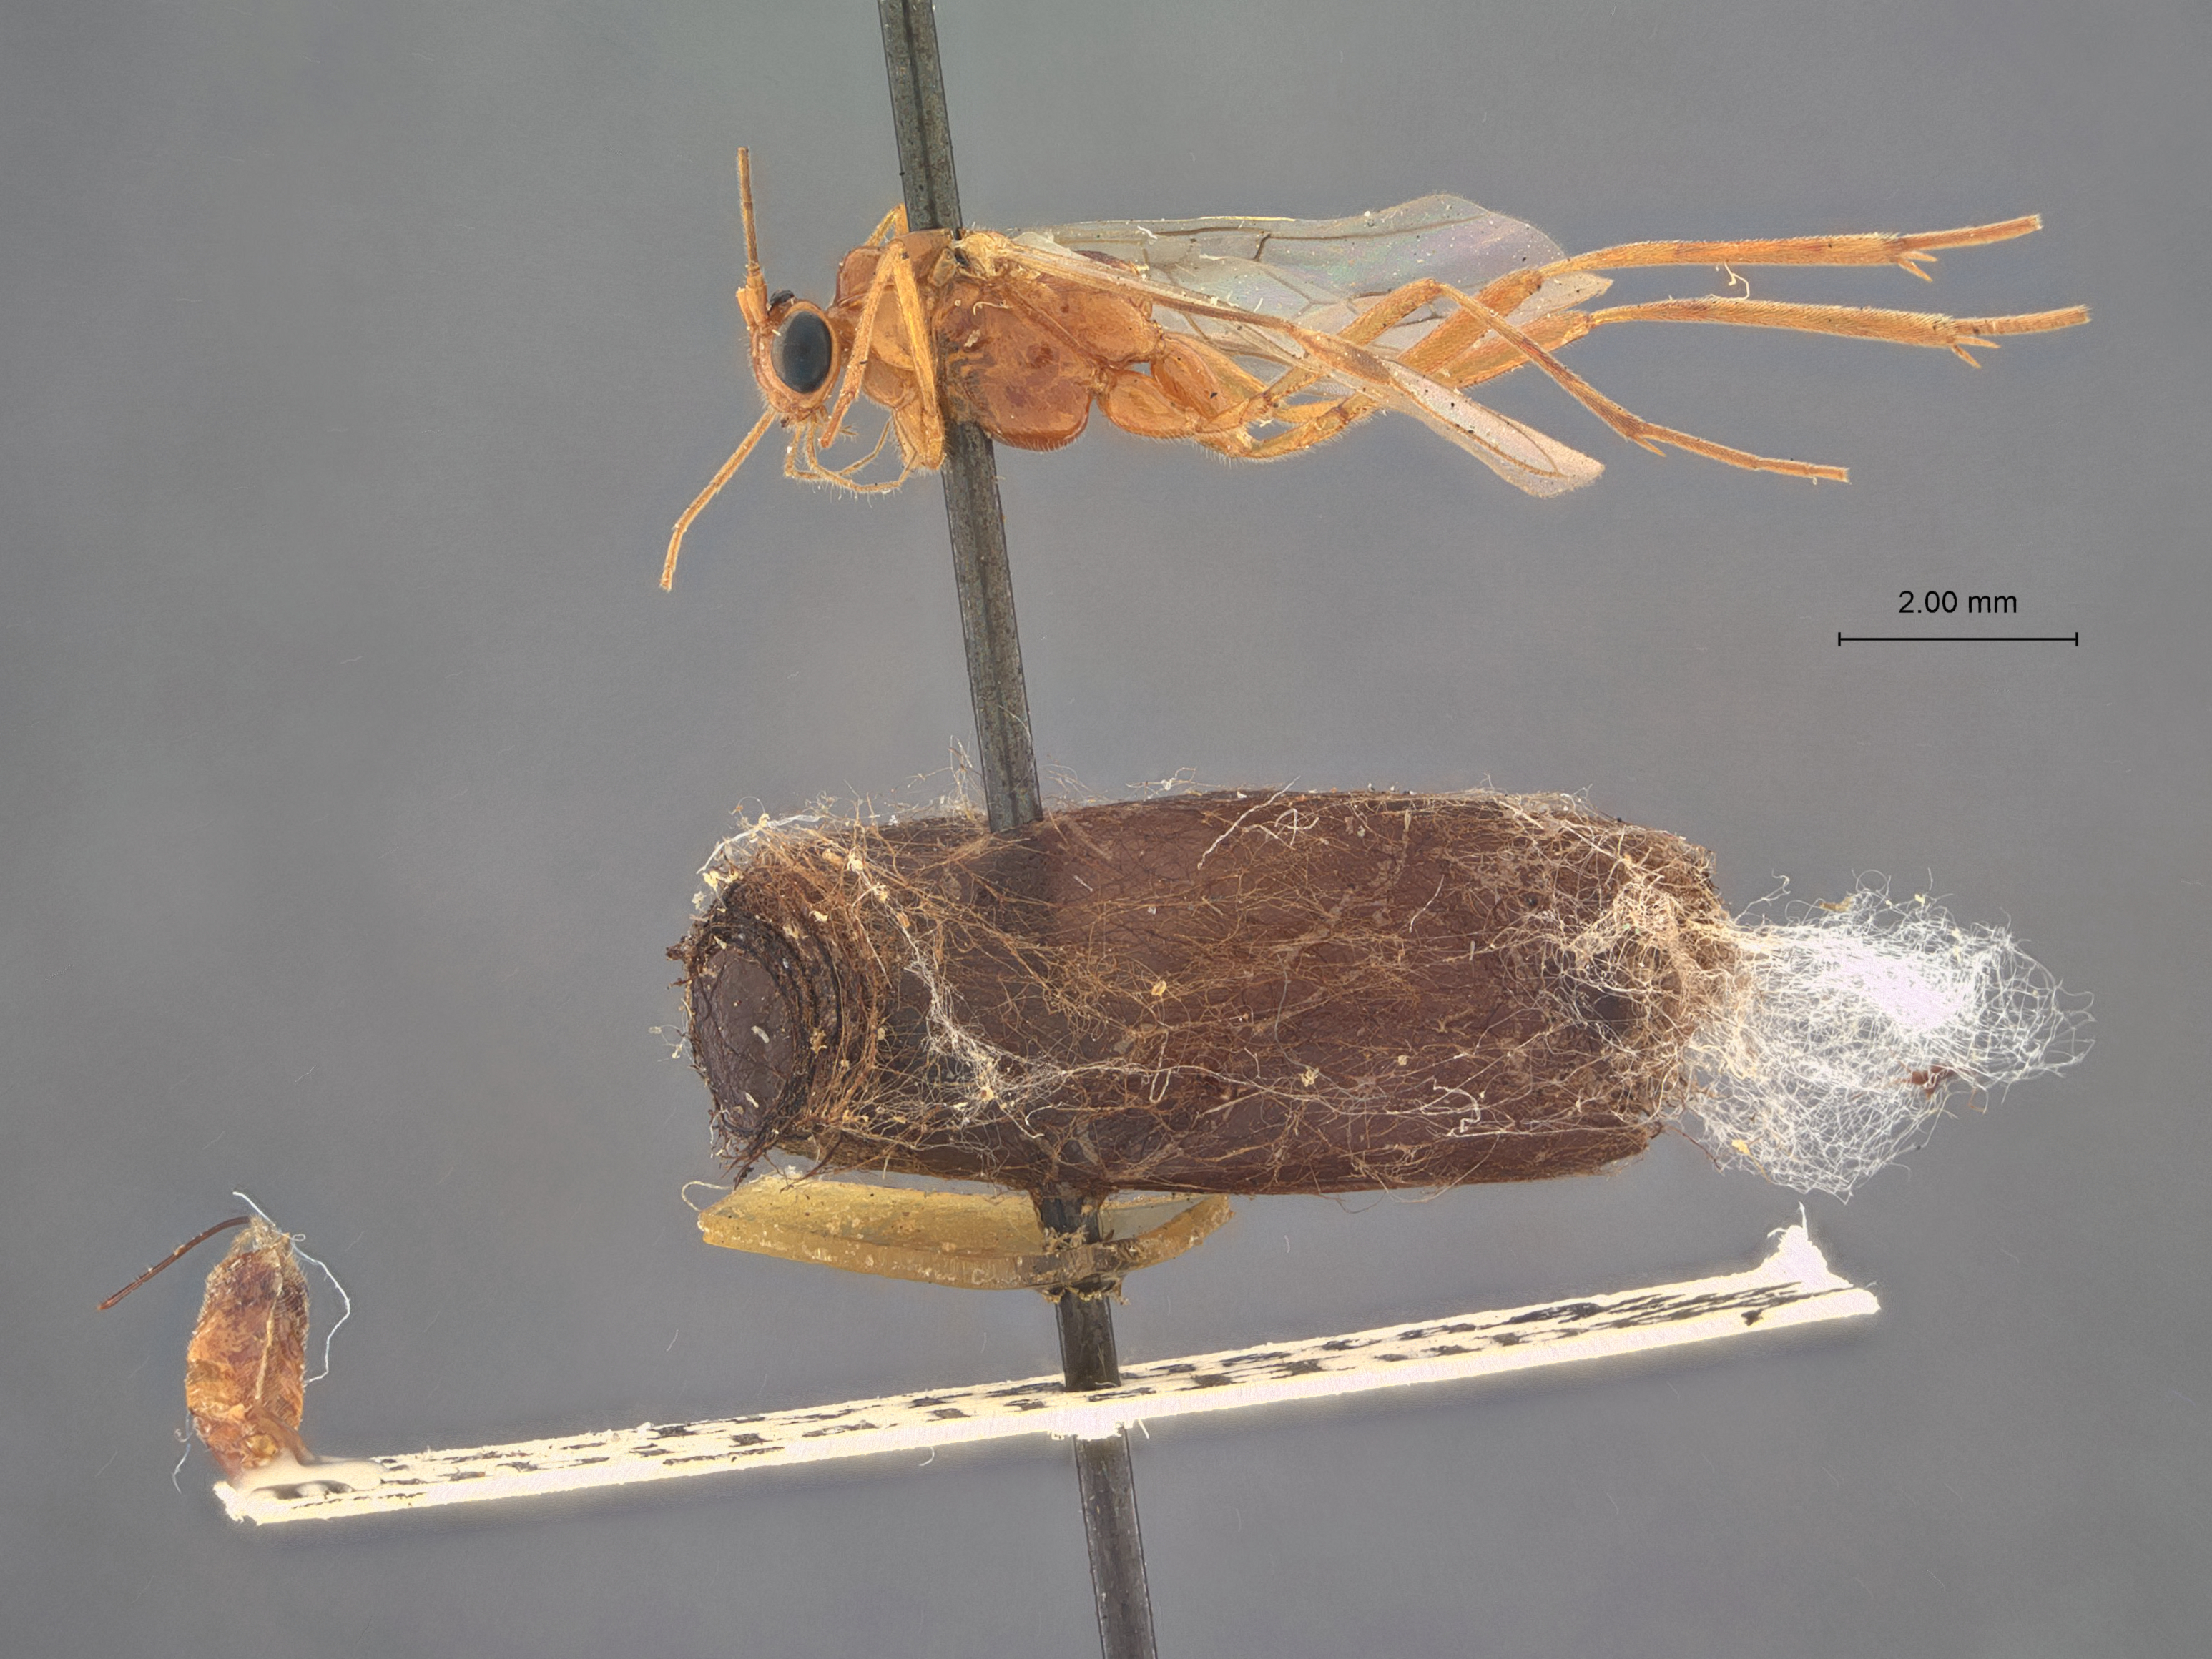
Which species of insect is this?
Macrocentrus robustus
